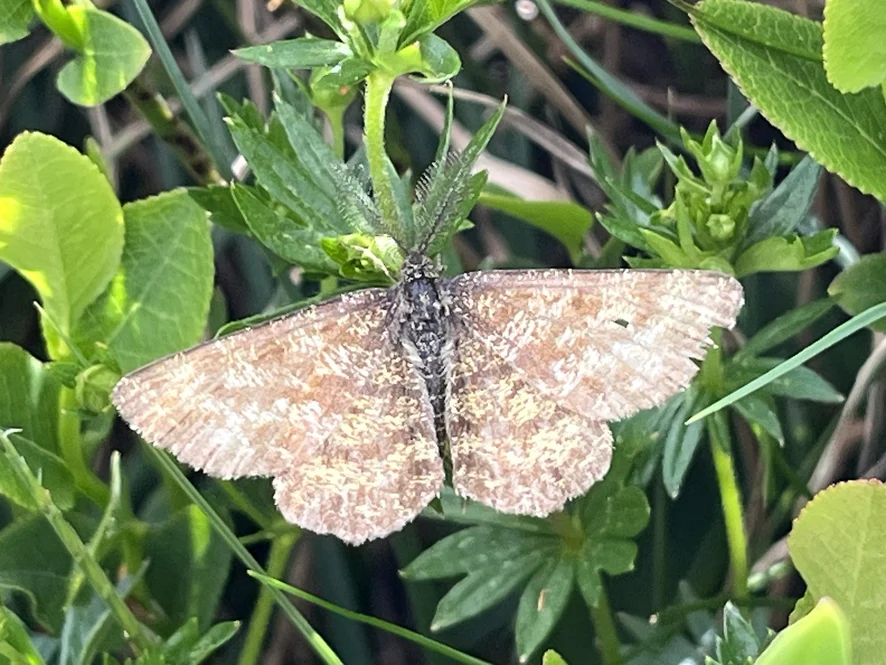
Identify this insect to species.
Ematurga atomaria
